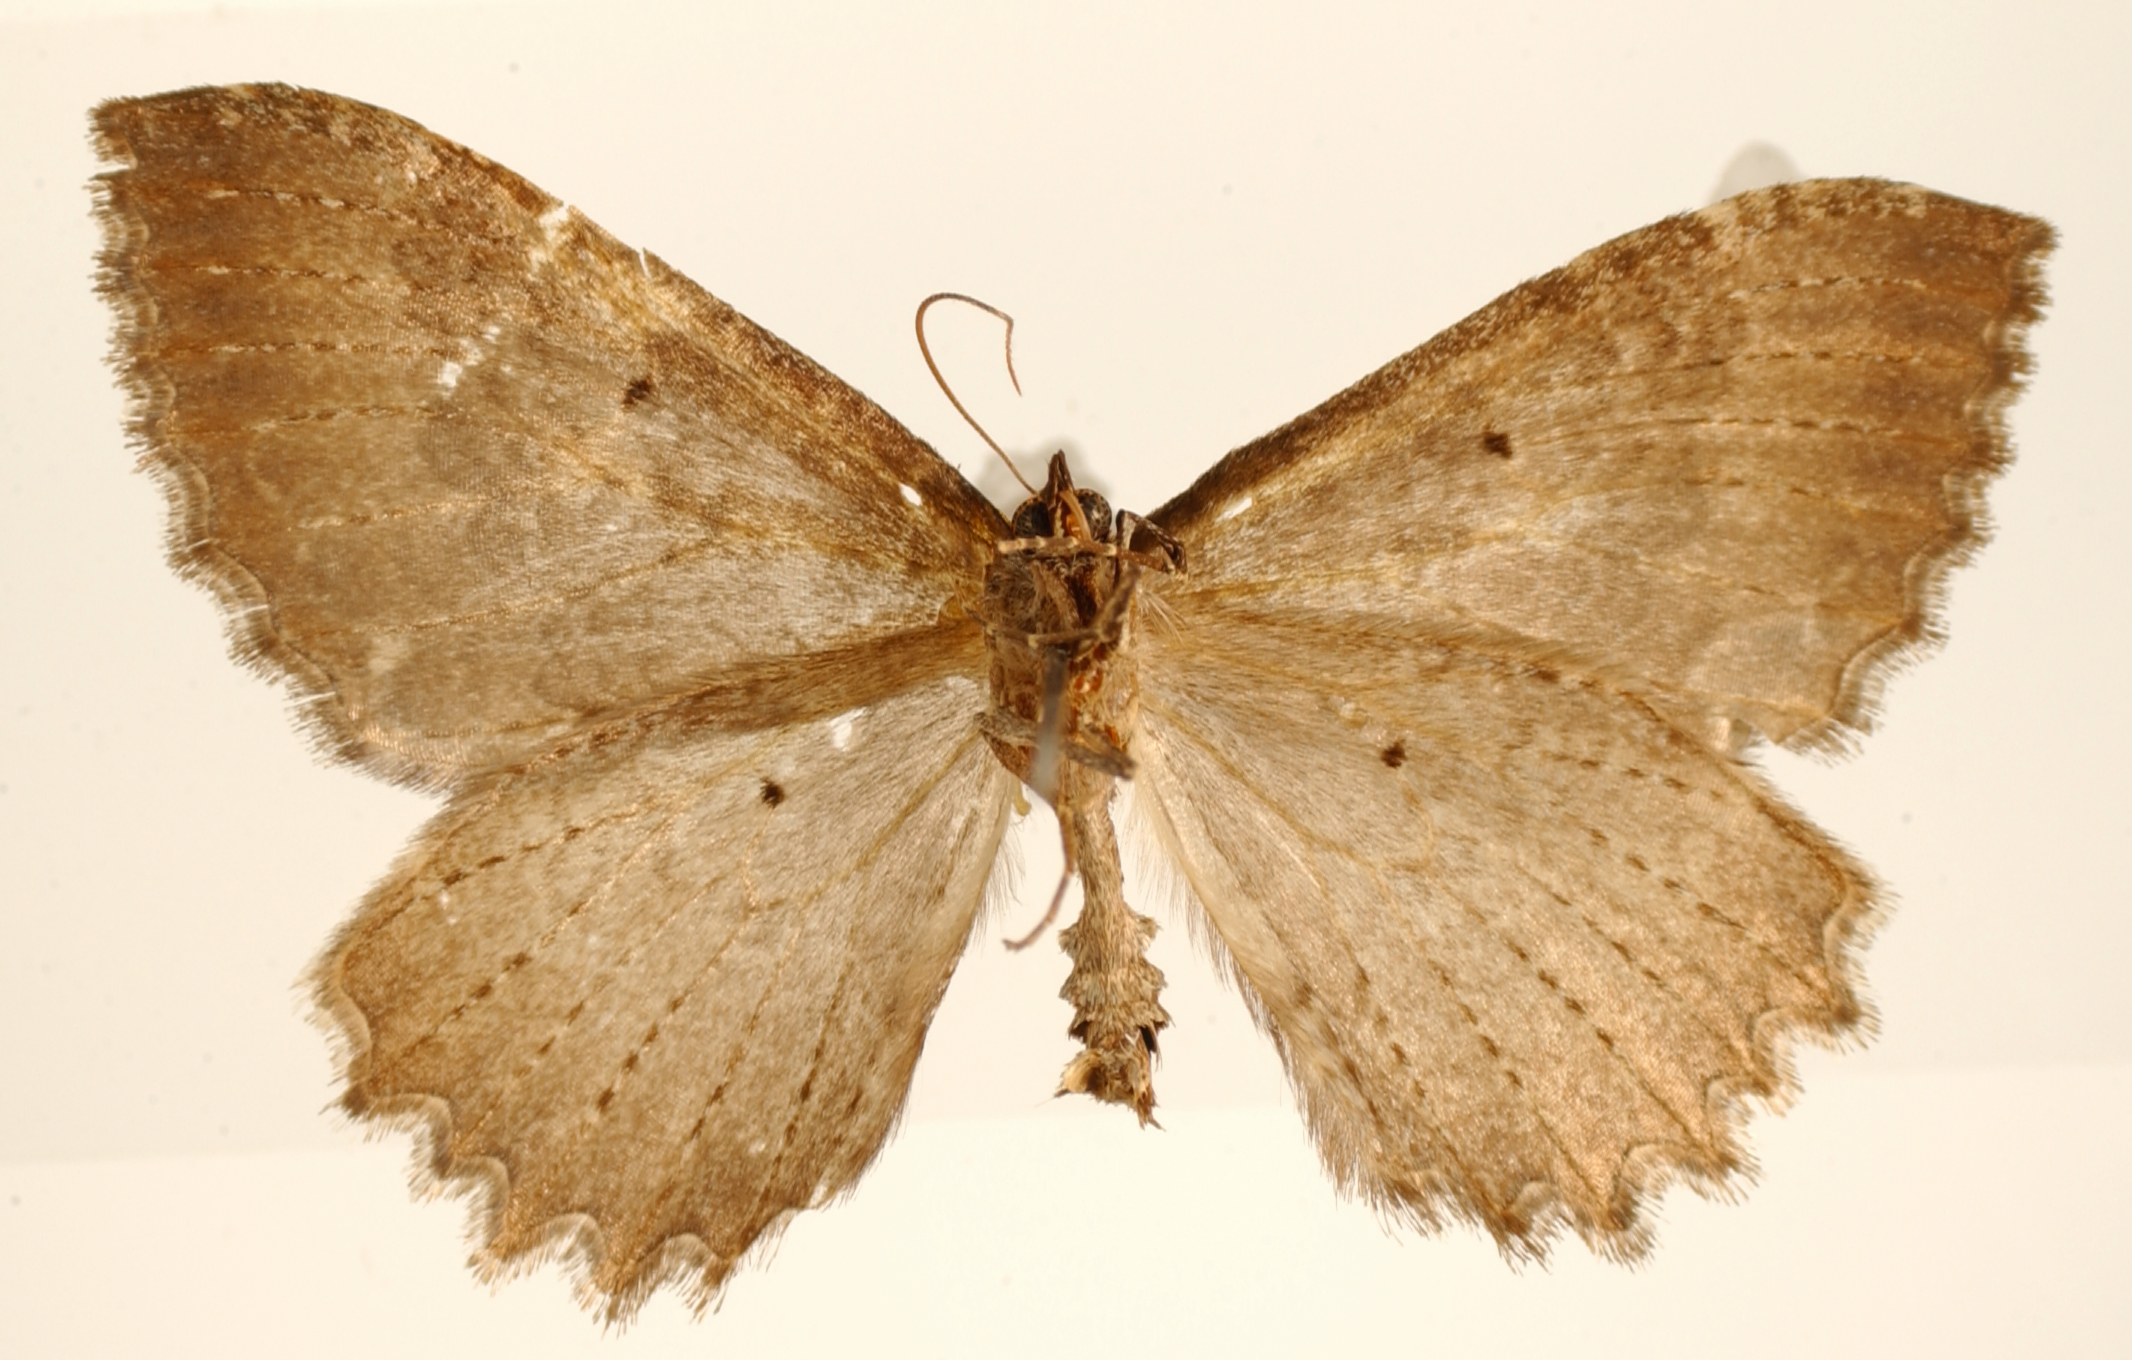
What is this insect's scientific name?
Triphosa quasiplaga
